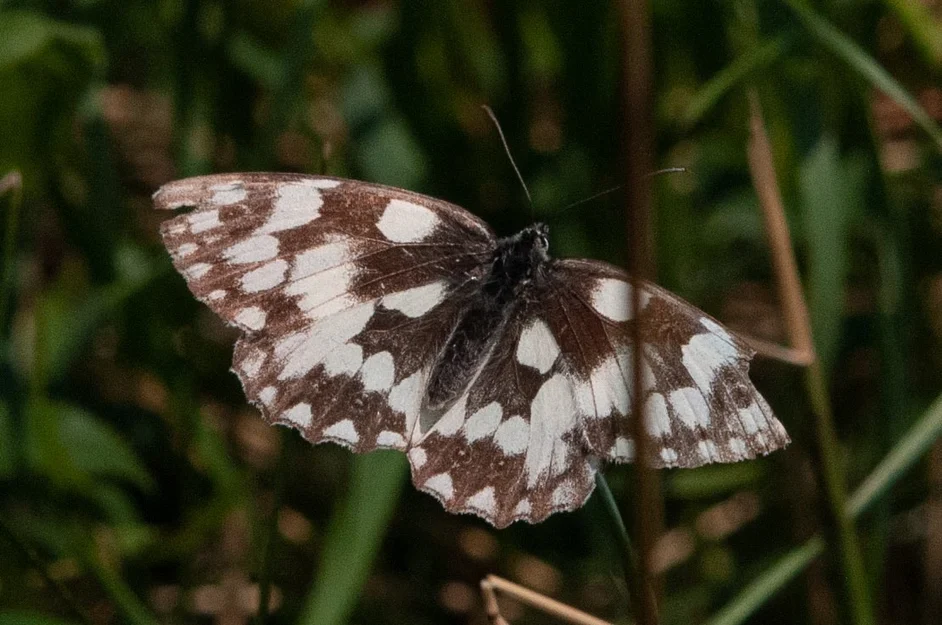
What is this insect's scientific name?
Melanargia galathea
